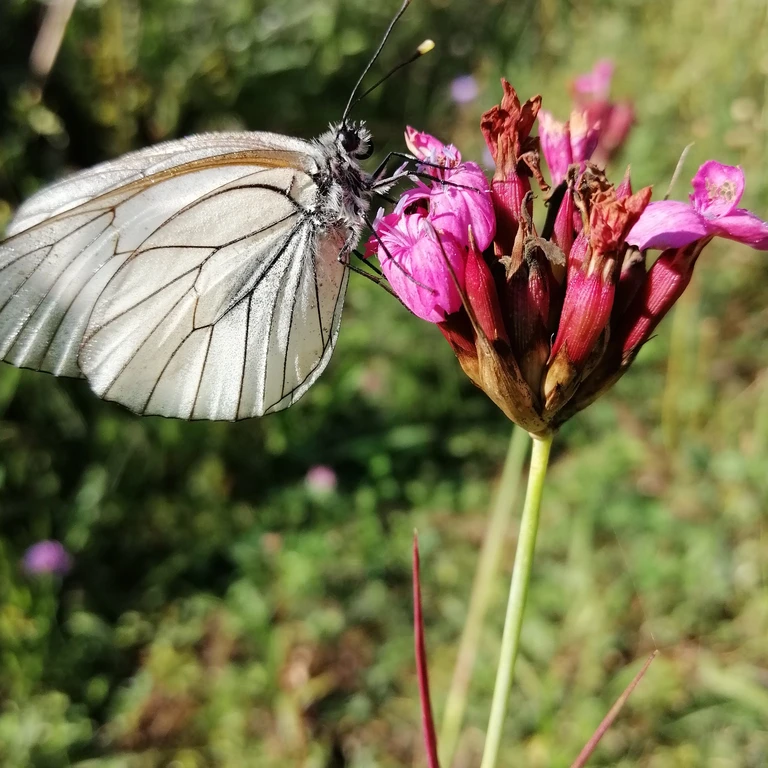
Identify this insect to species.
Aporia crataegi
